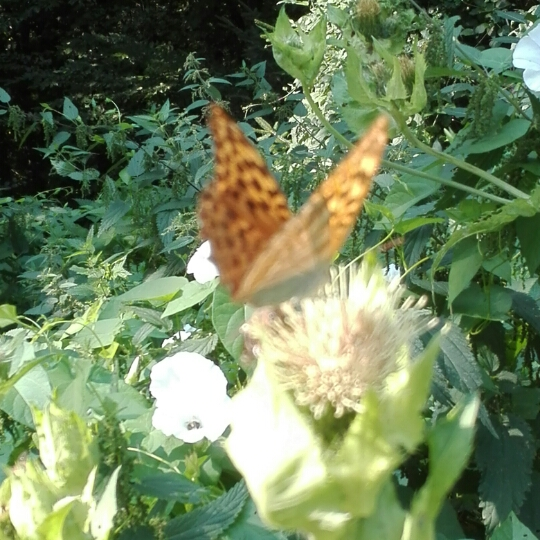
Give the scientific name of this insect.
Argynnis paphia
